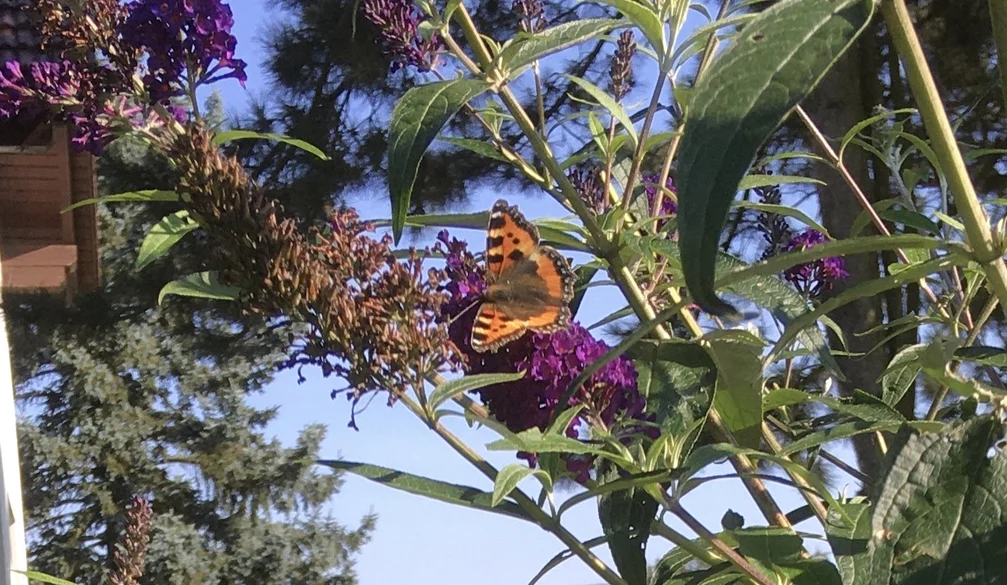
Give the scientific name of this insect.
Aglais urticae
